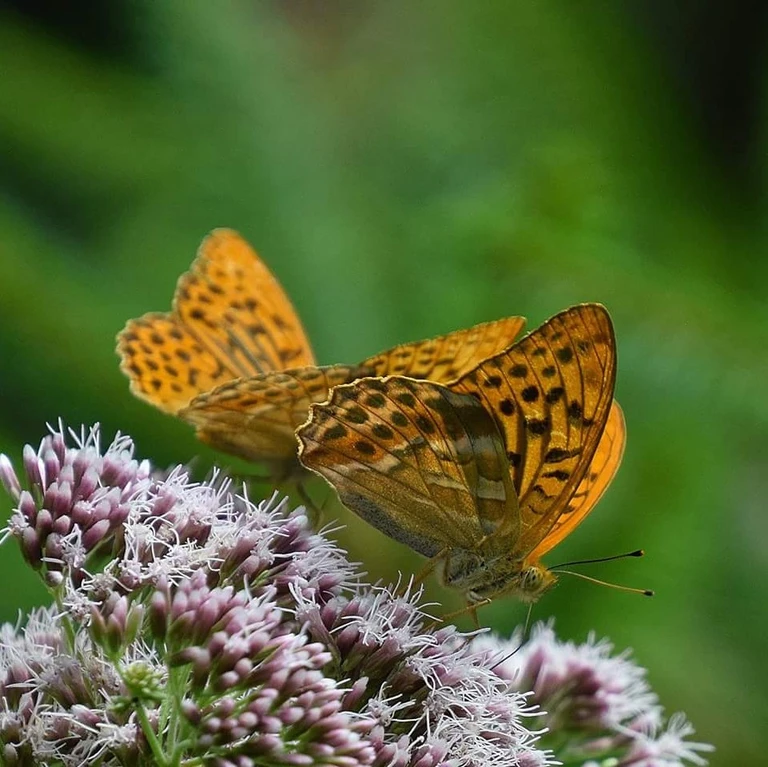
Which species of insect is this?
Argynnis paphia
